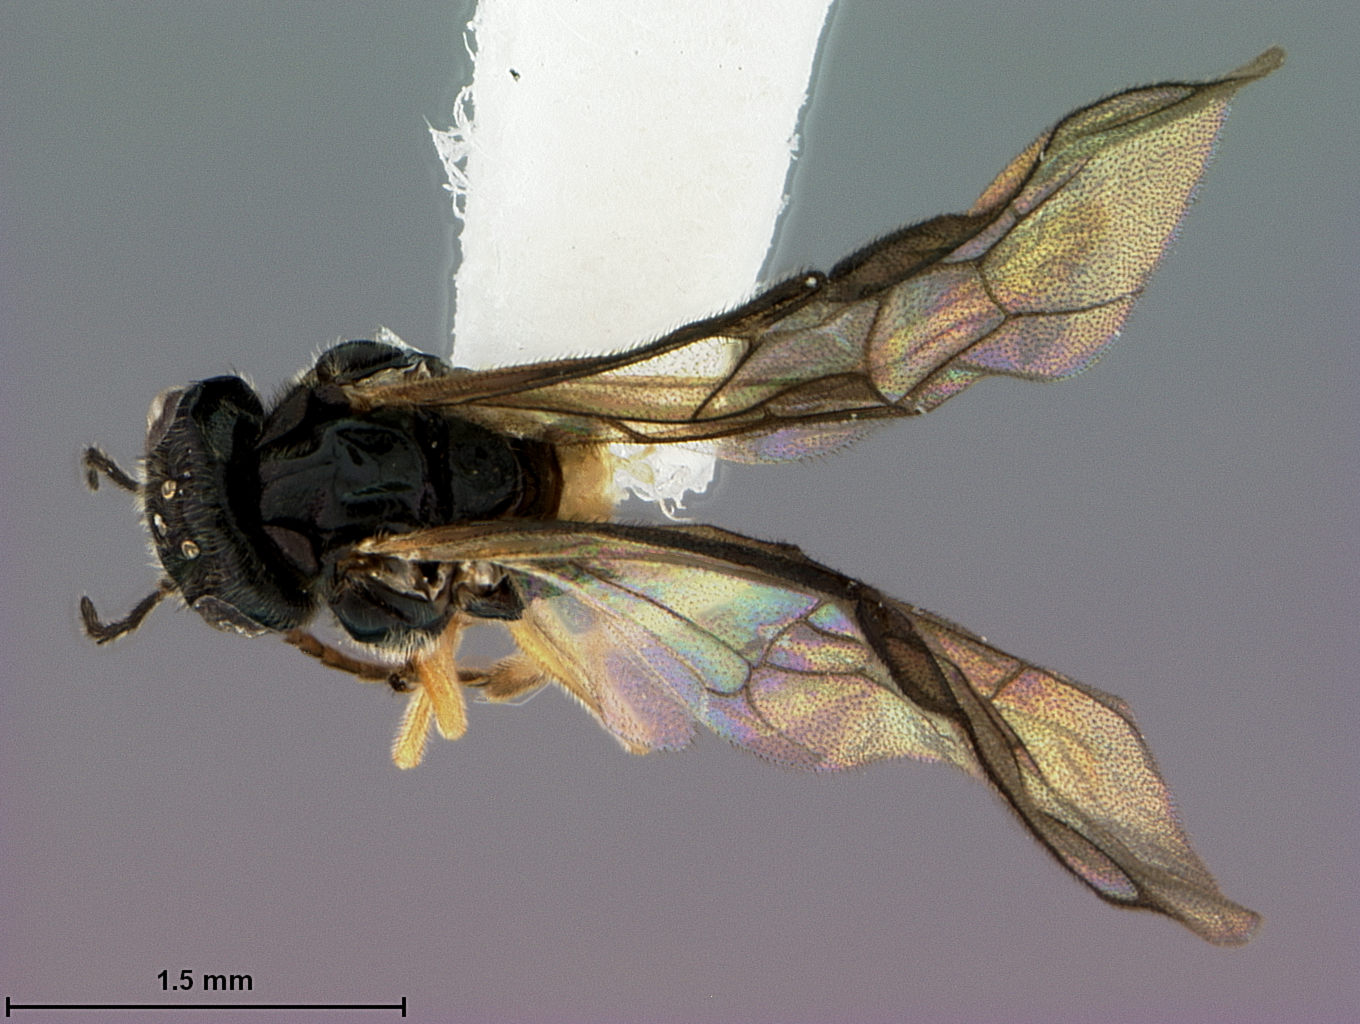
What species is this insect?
Acordulecera whittelli
